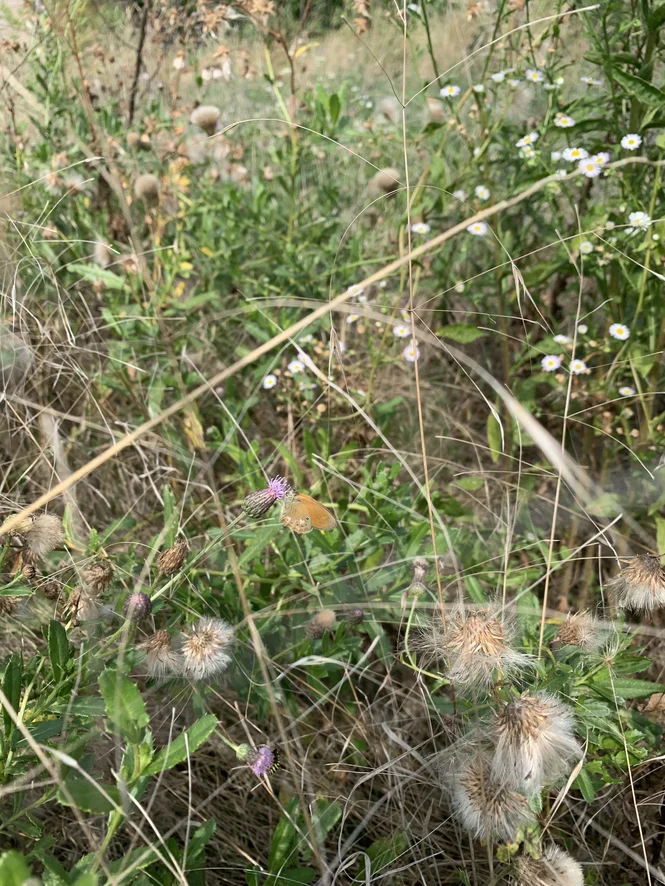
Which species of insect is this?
Coenonympha glycerion (also Coenonympha iphis)
